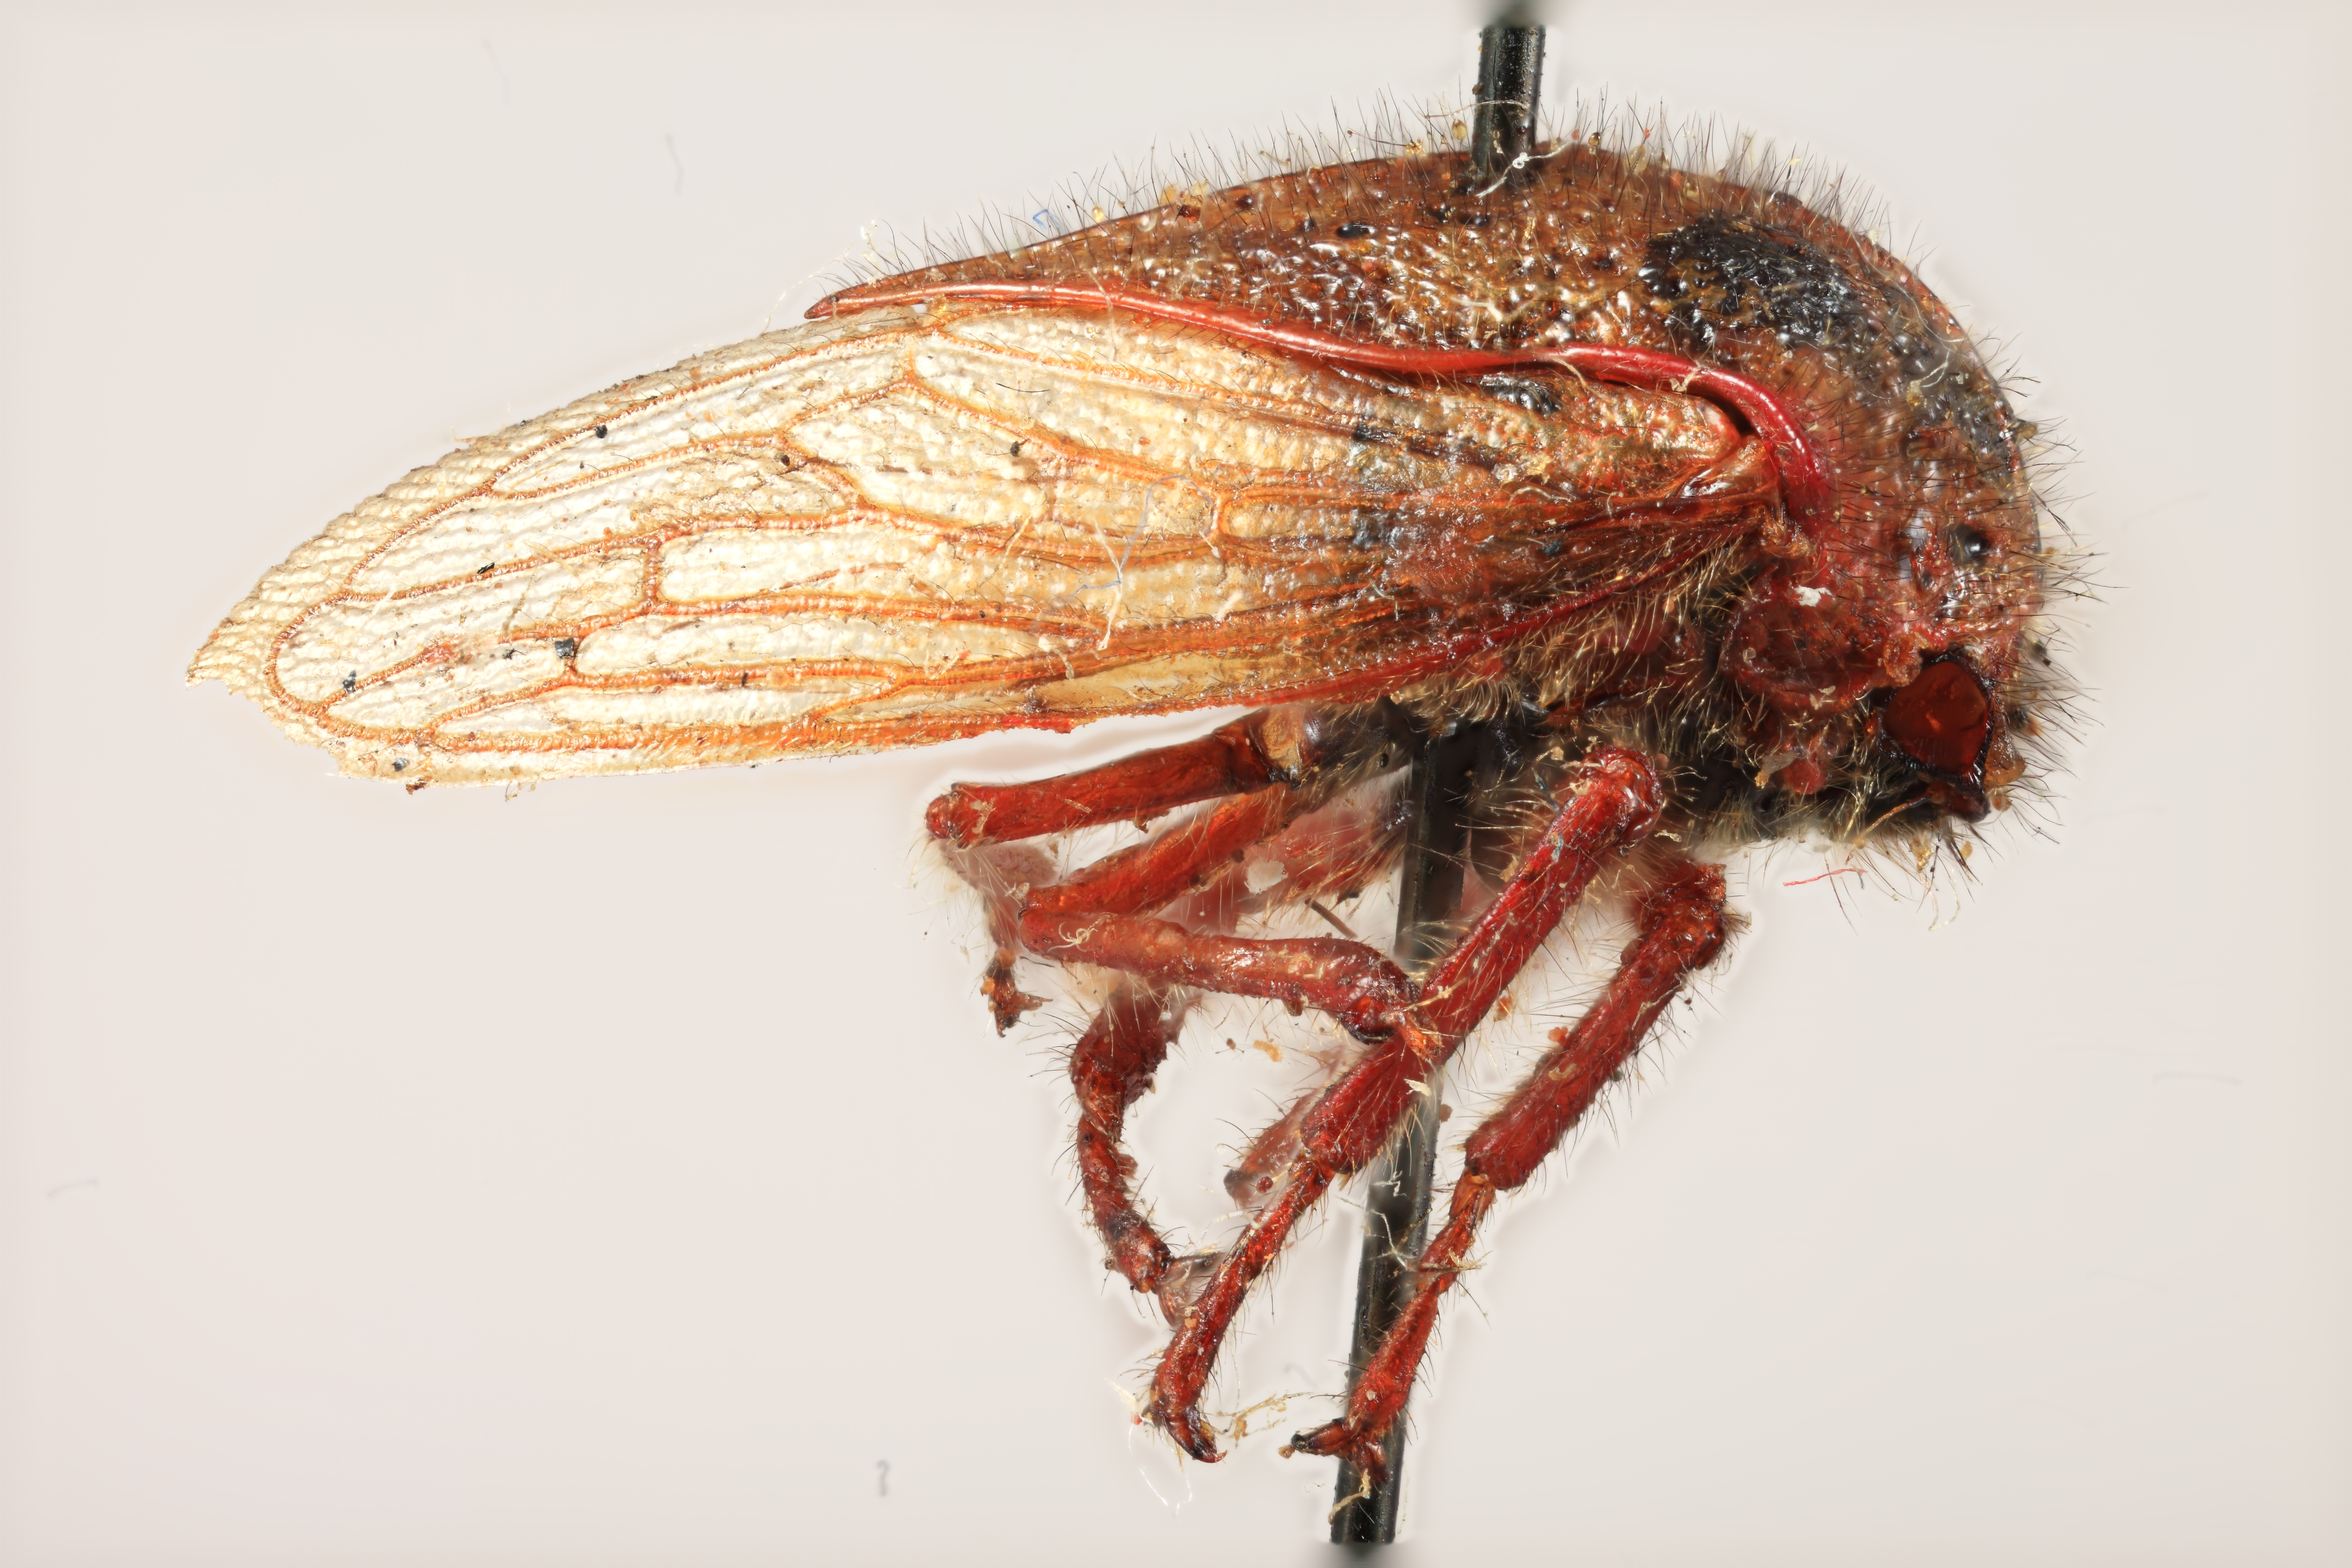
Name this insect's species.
Metcalfiella maculabunda
